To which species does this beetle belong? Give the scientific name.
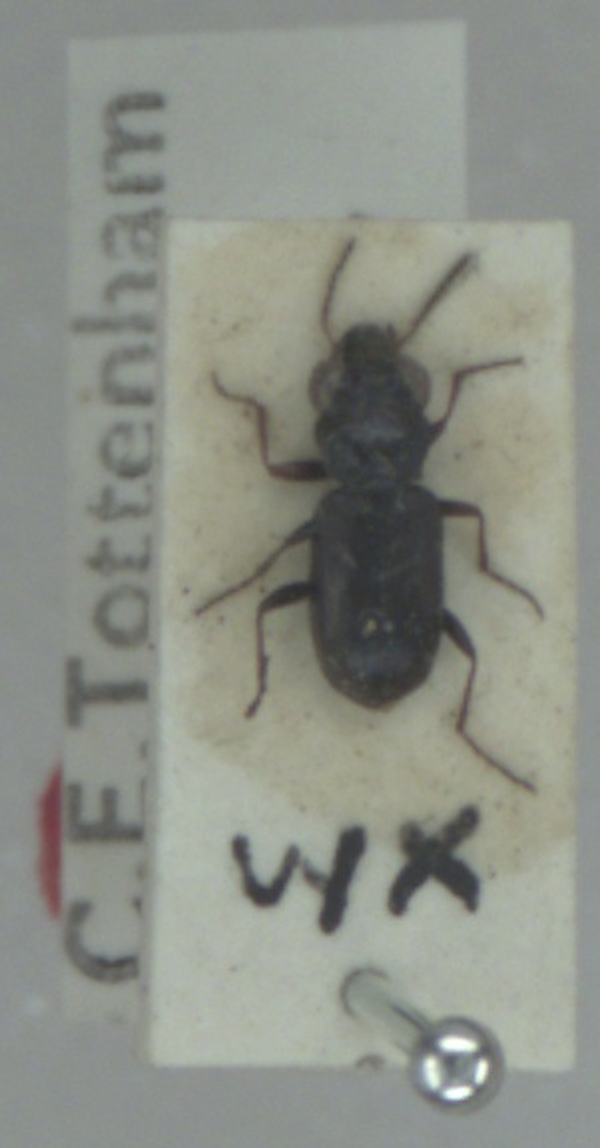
Notiophilus rufipes
